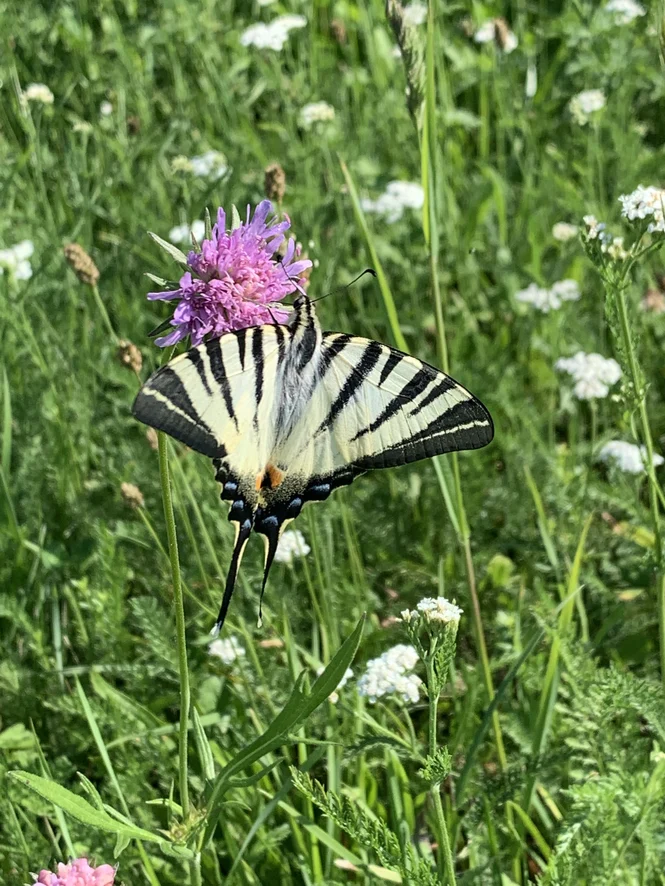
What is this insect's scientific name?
Iphiclides podalirius
